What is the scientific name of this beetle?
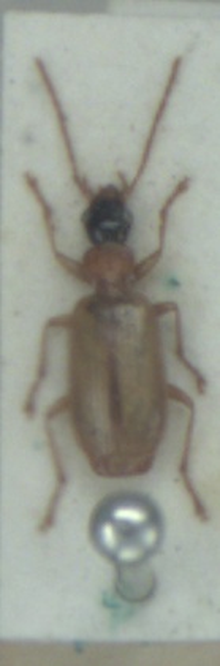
Demetrias atricapillus
